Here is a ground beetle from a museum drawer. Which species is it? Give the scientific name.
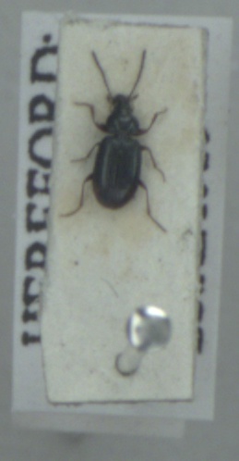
Bembidion guttula
